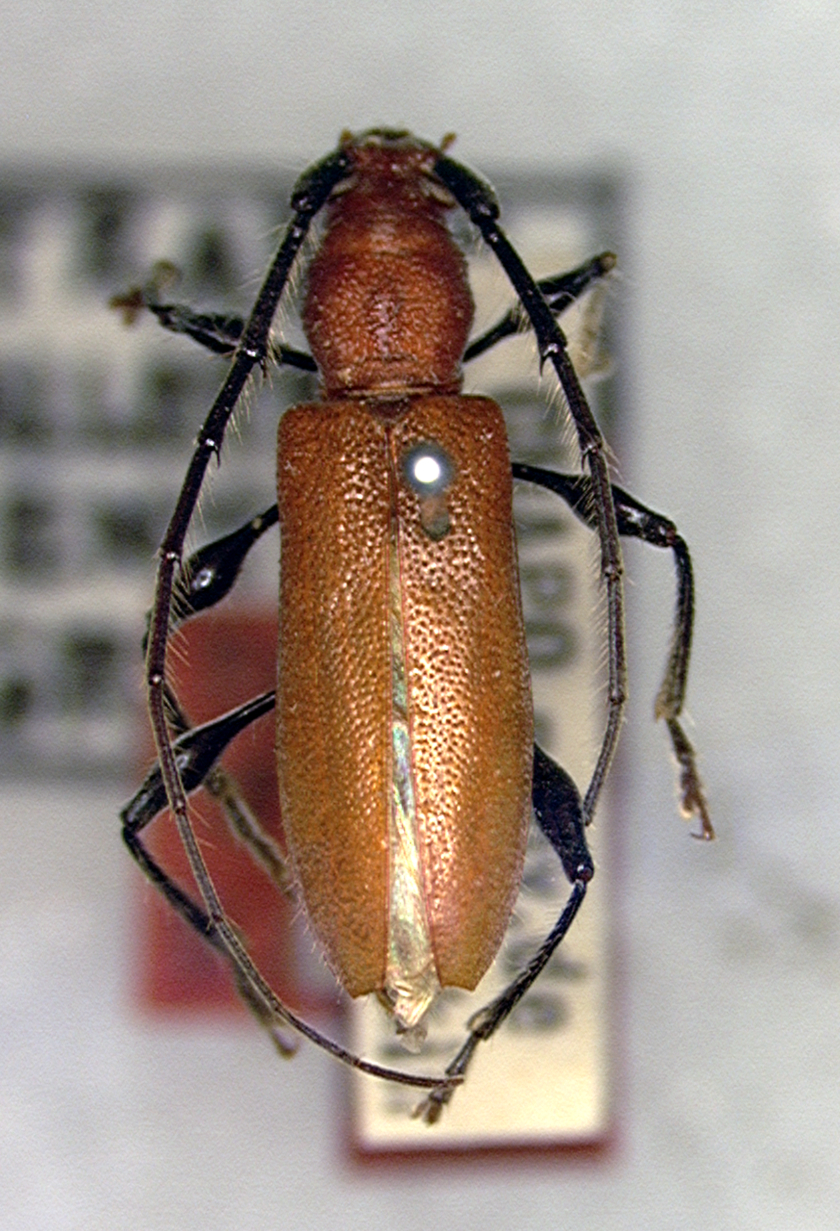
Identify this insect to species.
Allotraeus rubriventris
